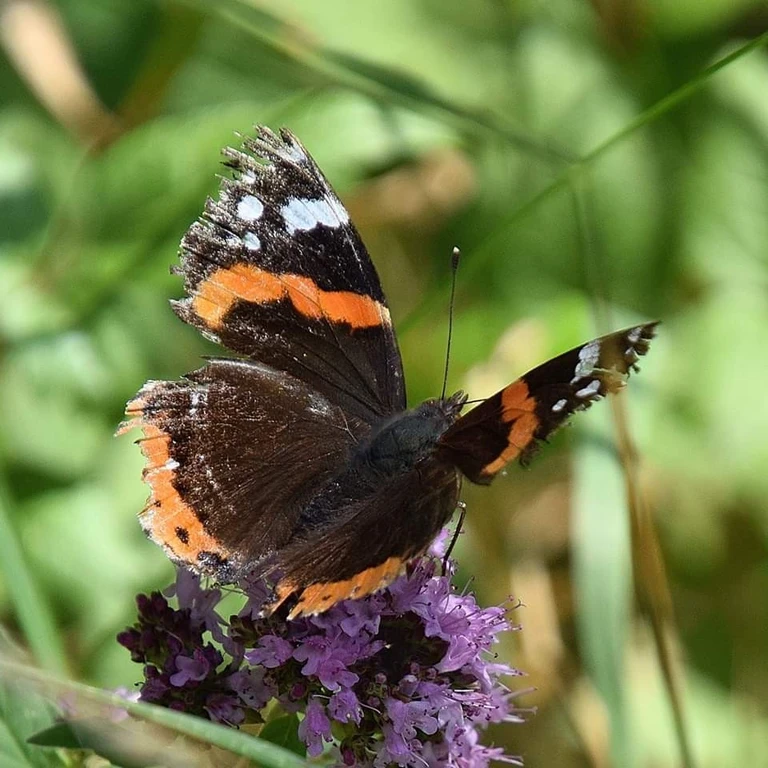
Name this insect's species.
Vanessa atalanta
